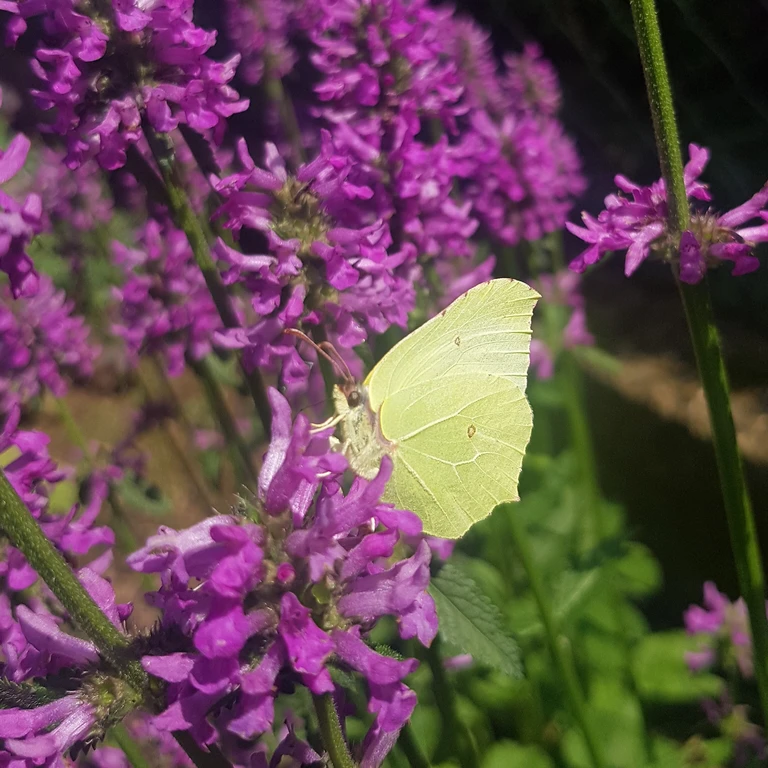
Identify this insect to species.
Gonepteryx rhamni
